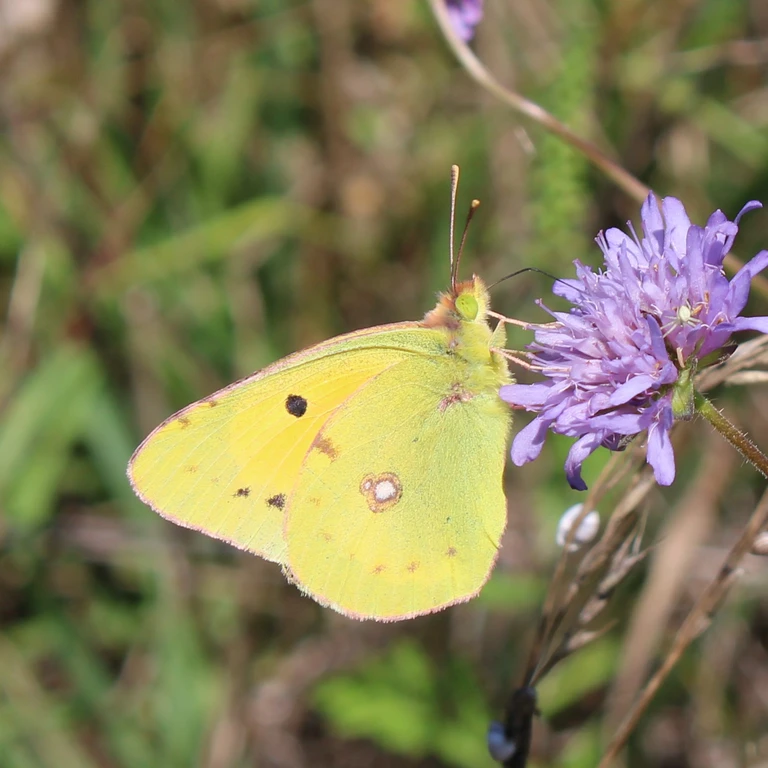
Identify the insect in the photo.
Colias croceus
